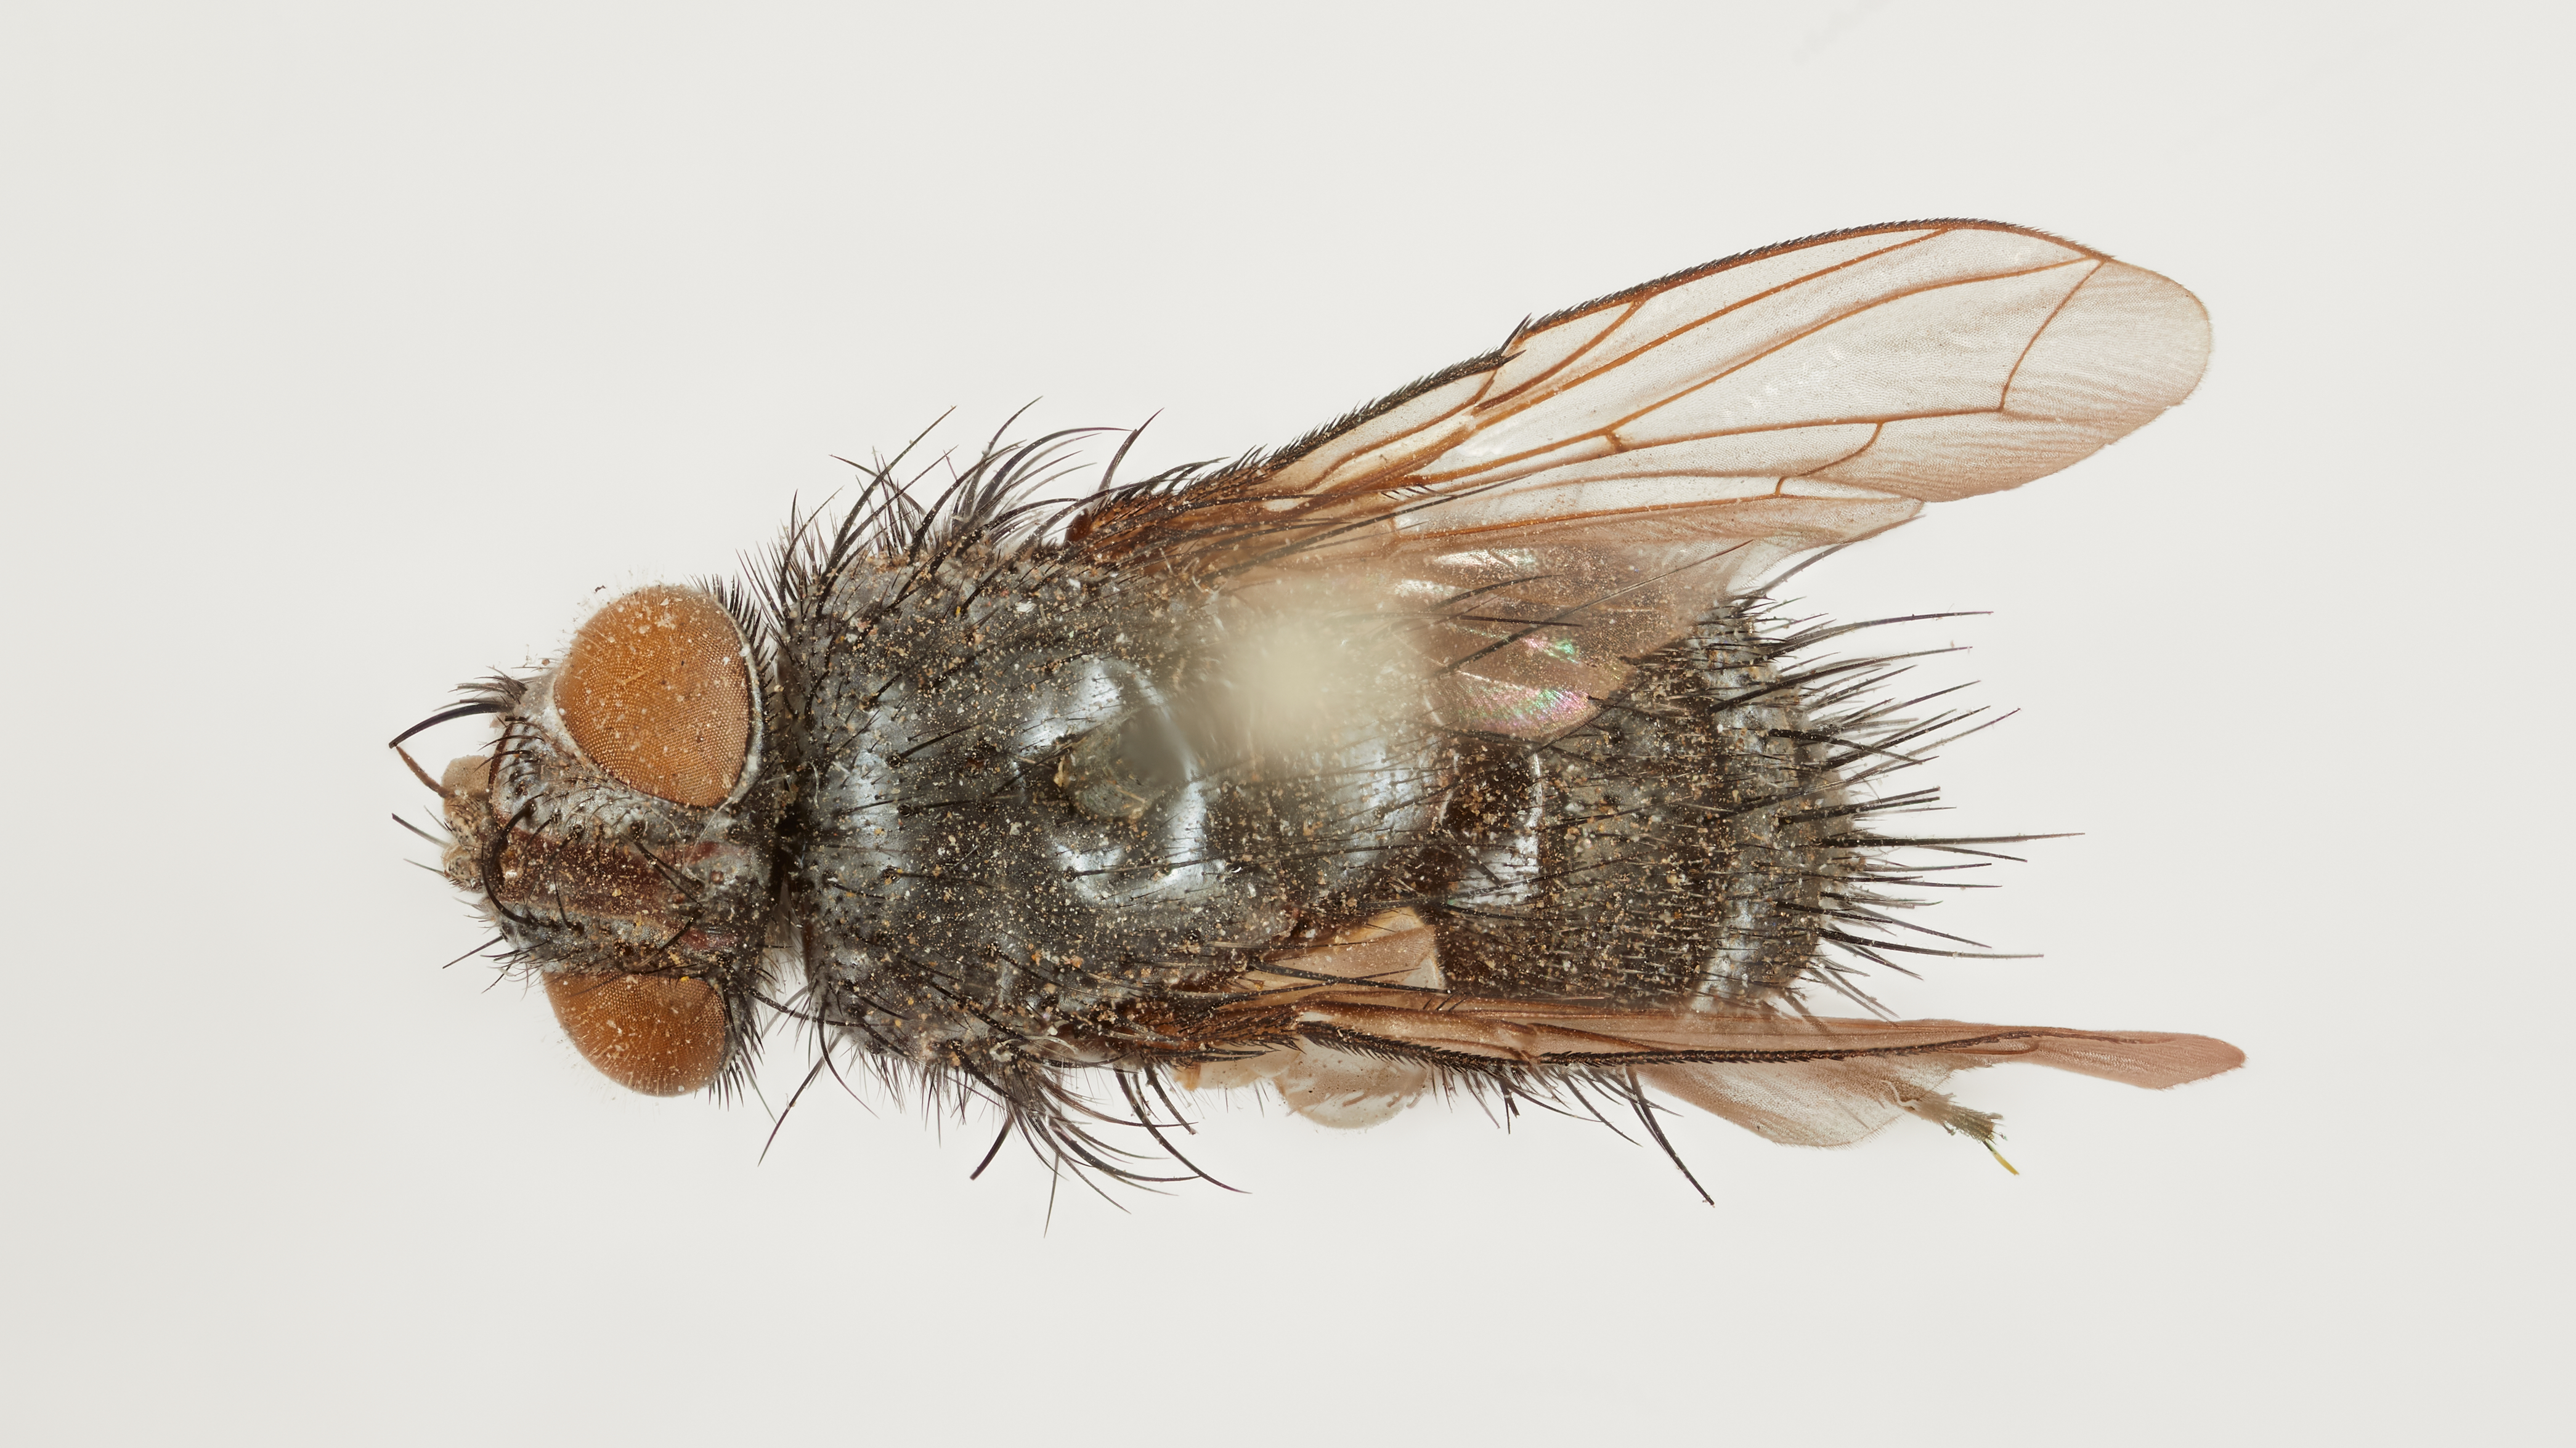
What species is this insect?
Exorista trisetosa
